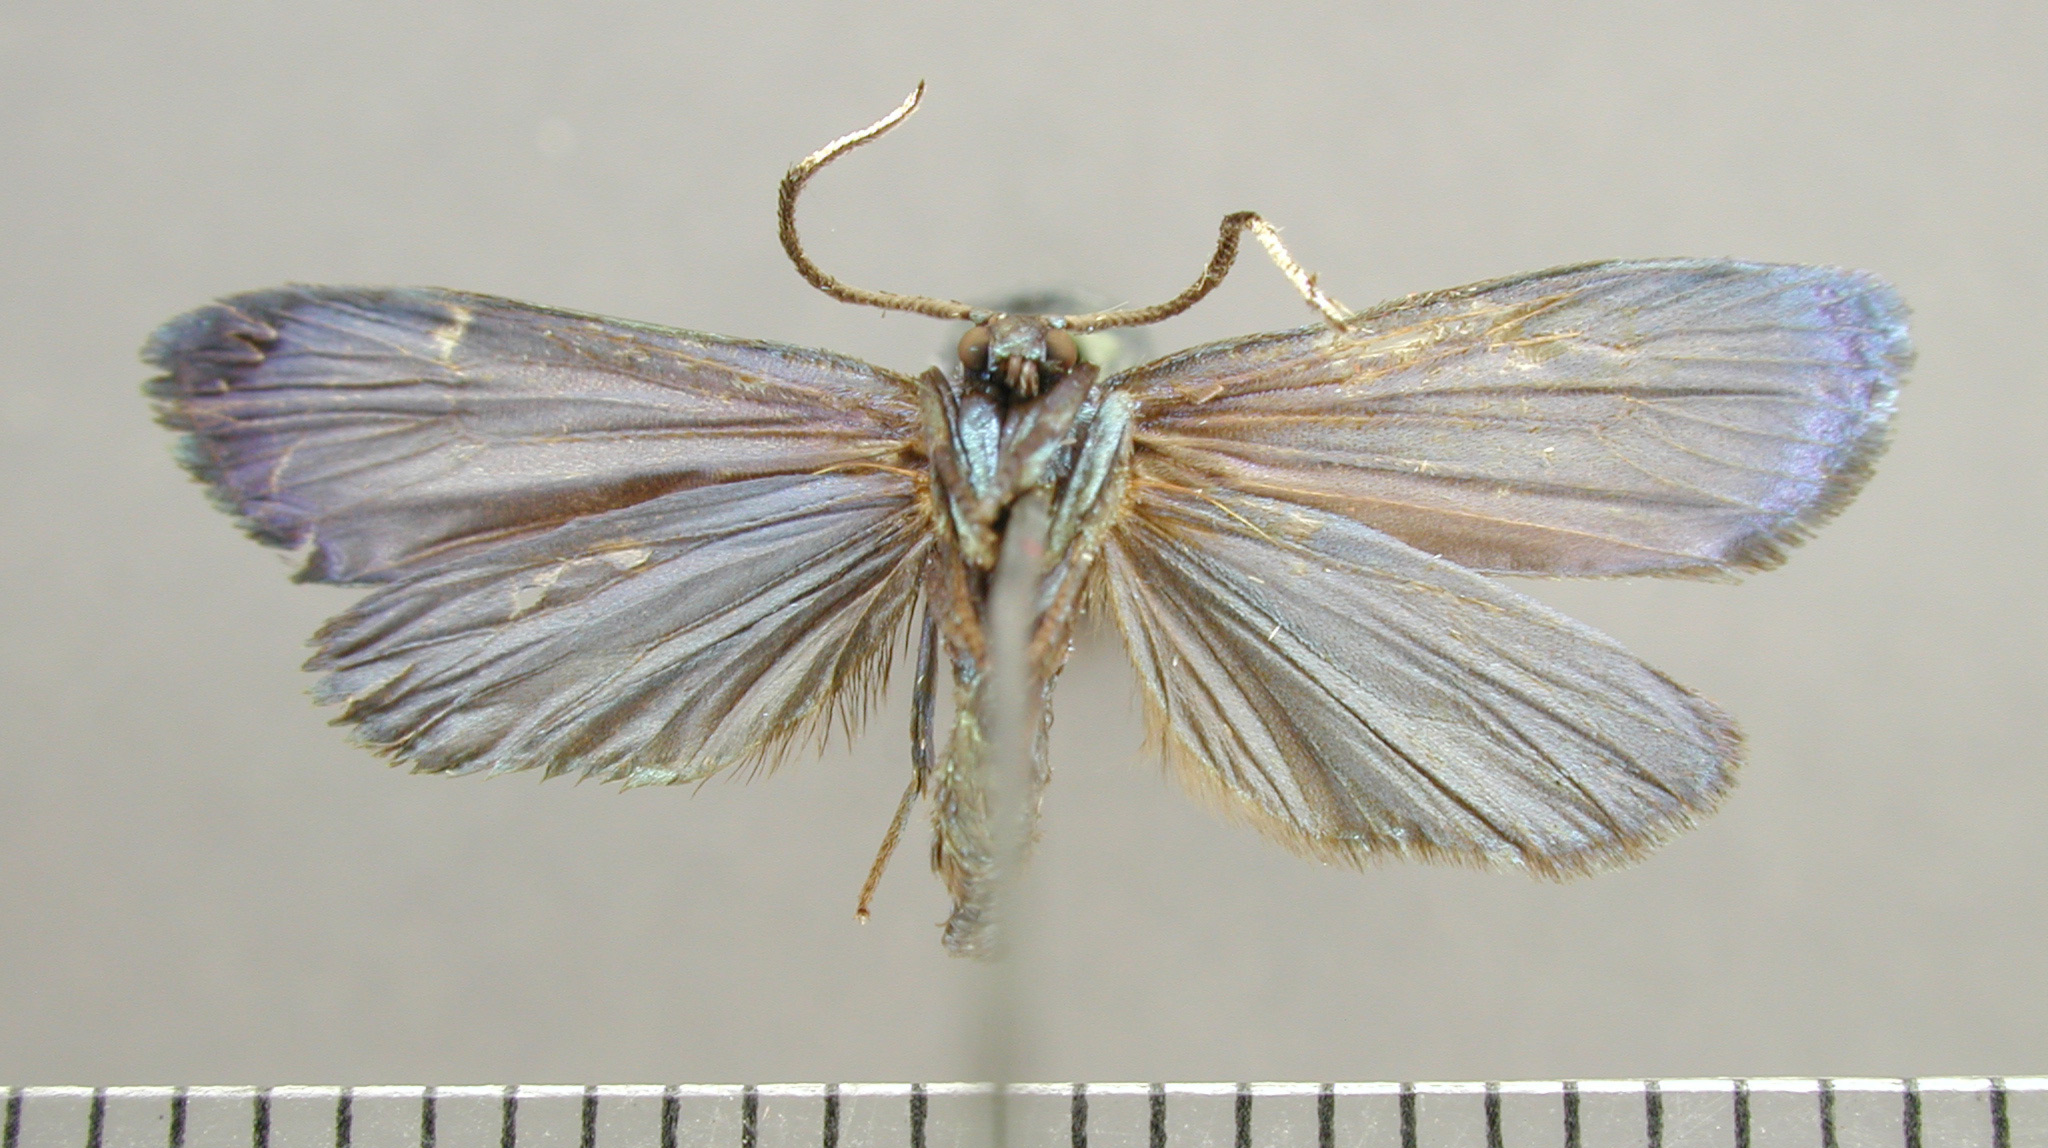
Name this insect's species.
Chrysochlorosia magnifica
